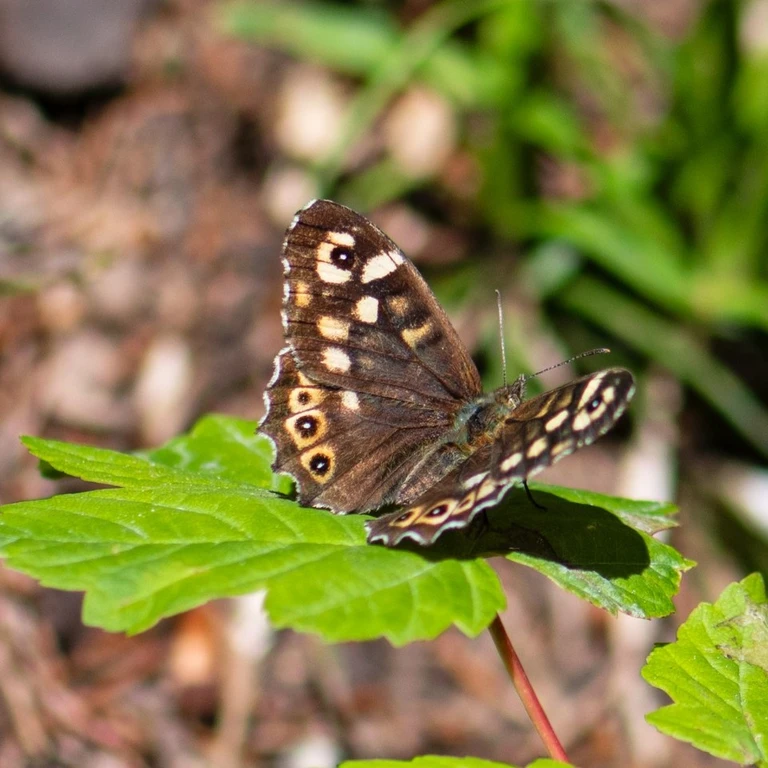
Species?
Pararge aegeria
